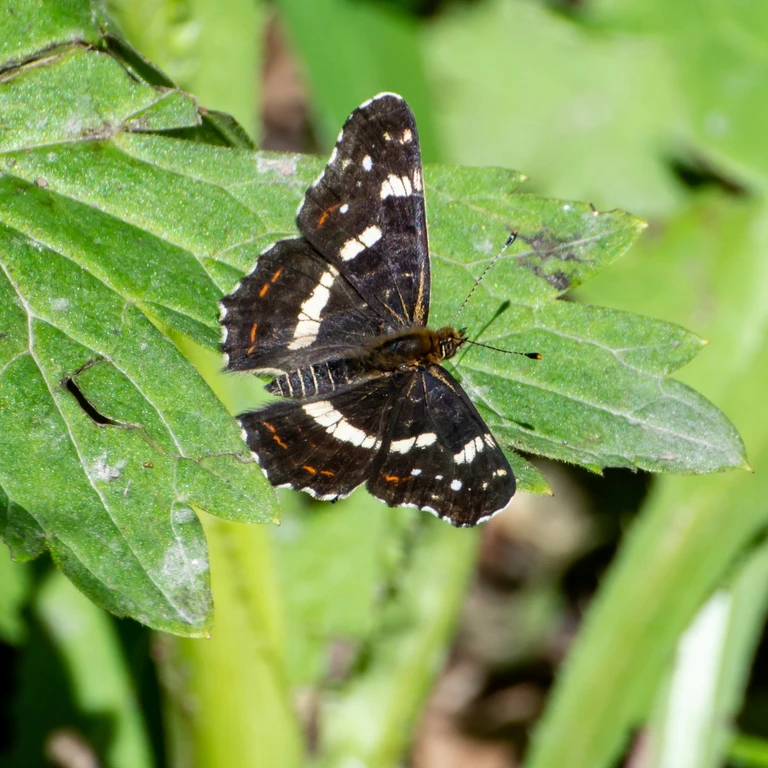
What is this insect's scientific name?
Araschnia levana
